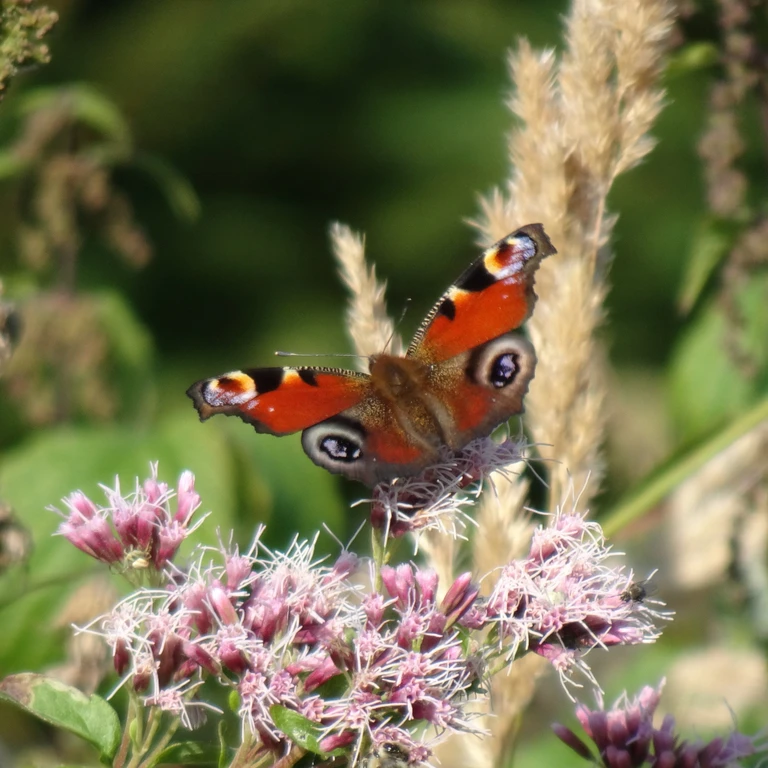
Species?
Aglais io
